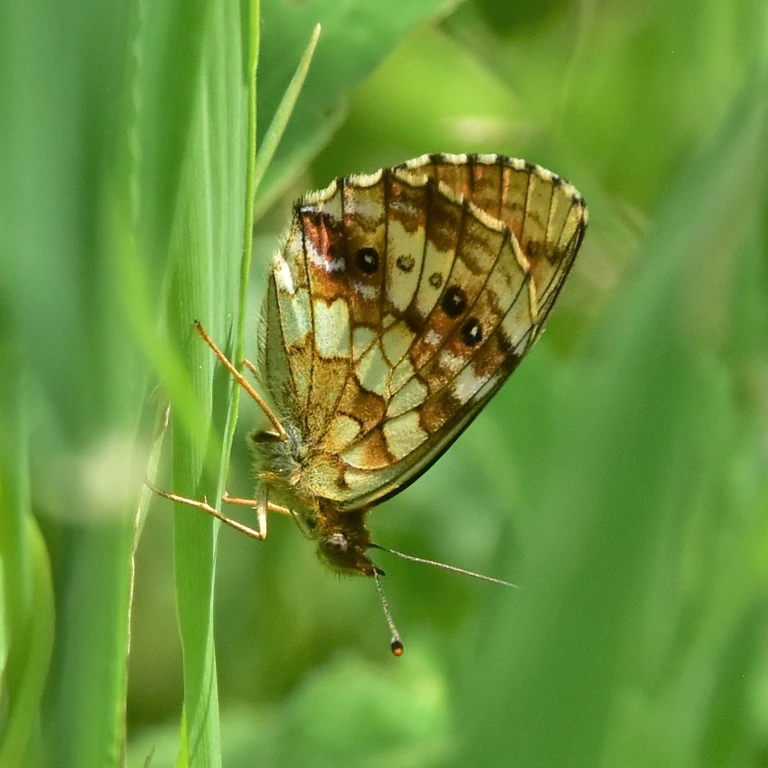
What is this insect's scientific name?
Brenthis ino
